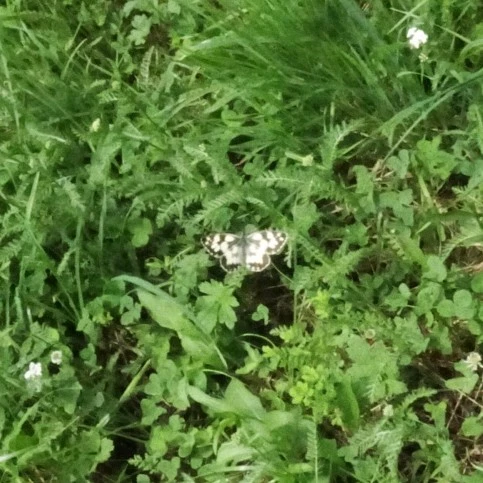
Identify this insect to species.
Melanargia galathea
